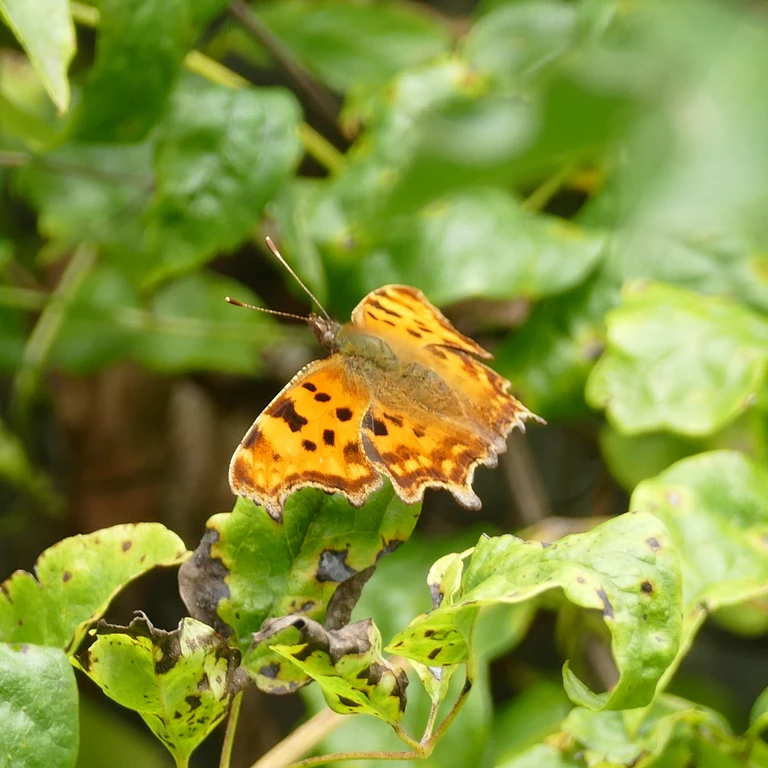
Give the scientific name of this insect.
Polygonia c-album
